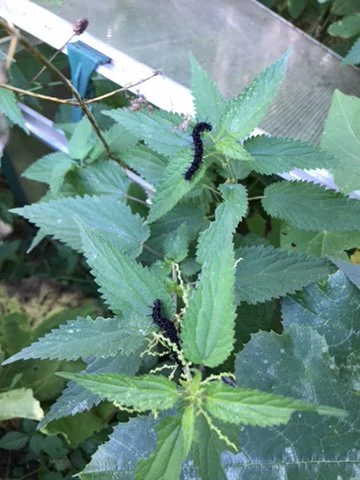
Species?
Aglais io
